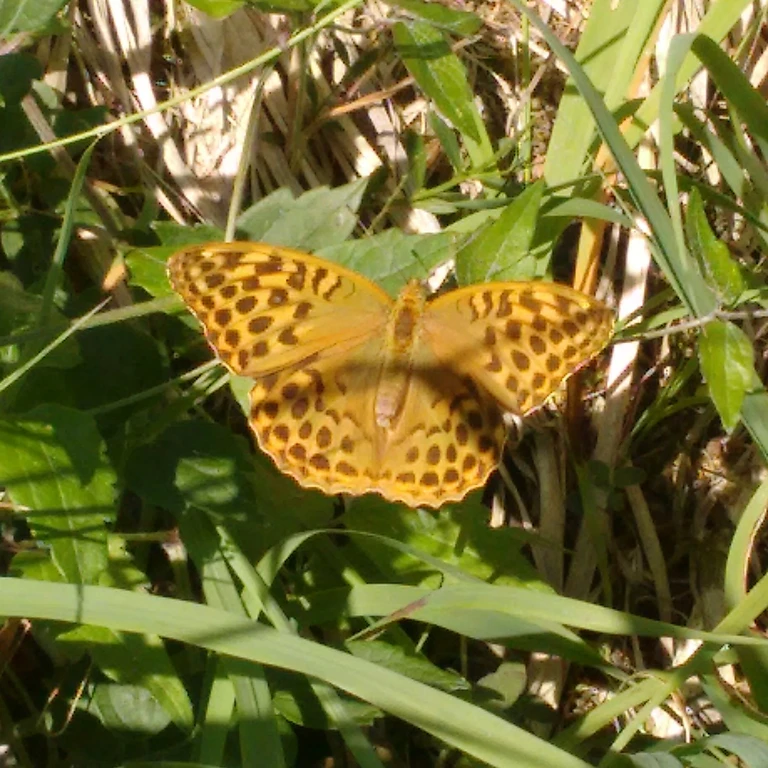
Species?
Argynnis paphia
